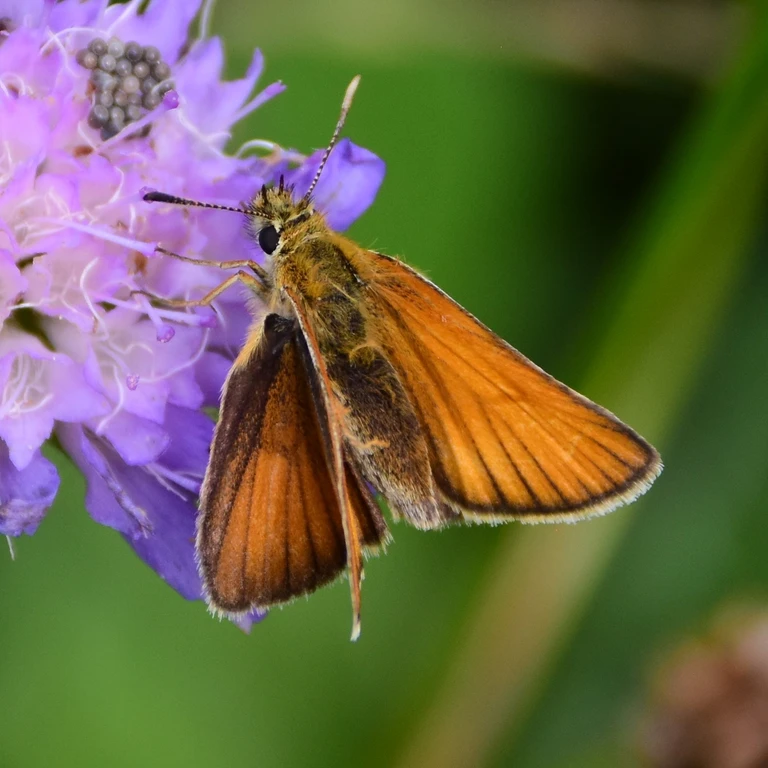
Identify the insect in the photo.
Thymelicus sylvestris
